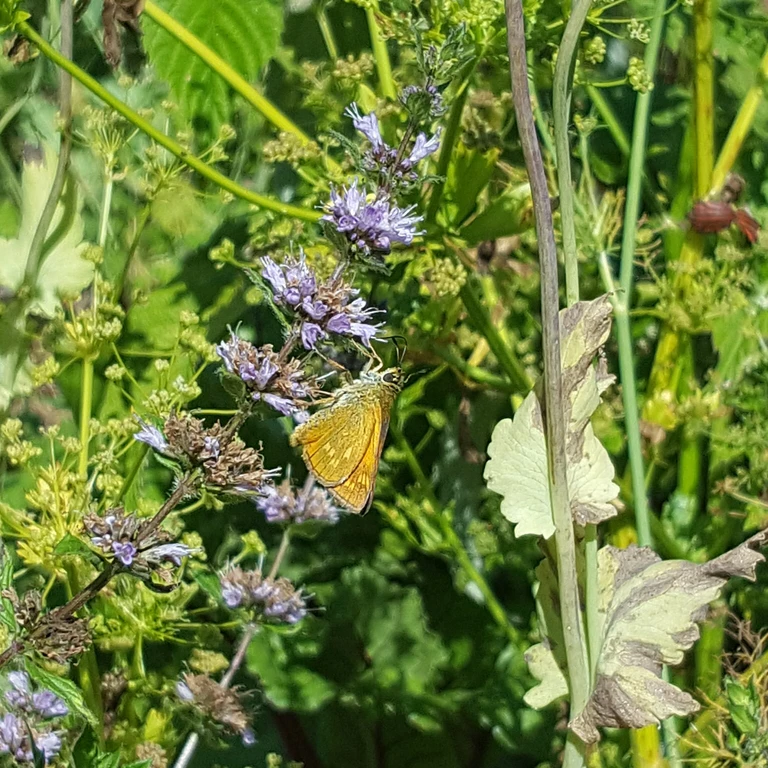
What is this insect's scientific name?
Ochlodes sylvanus (also Ochlodes venata)
